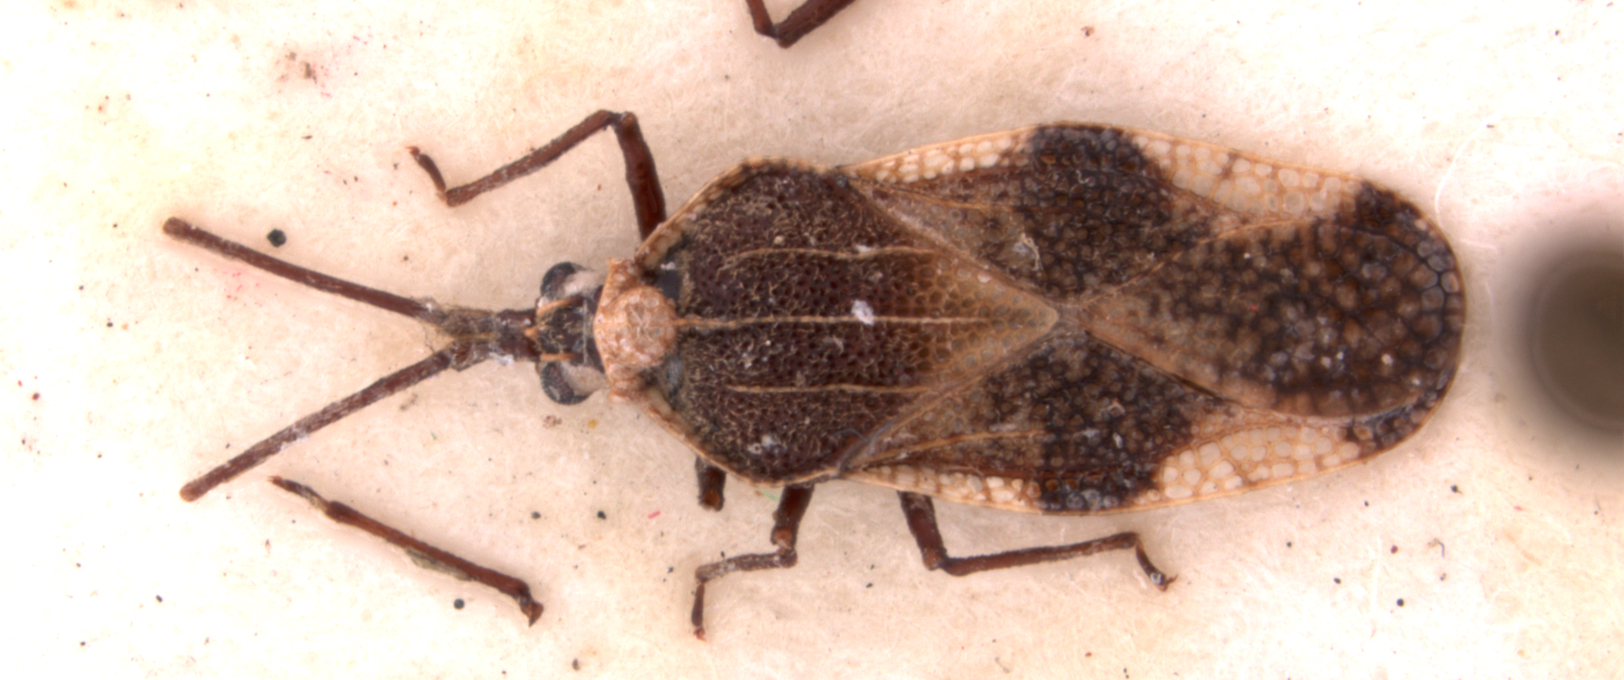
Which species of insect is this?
Dasytingis rudis
